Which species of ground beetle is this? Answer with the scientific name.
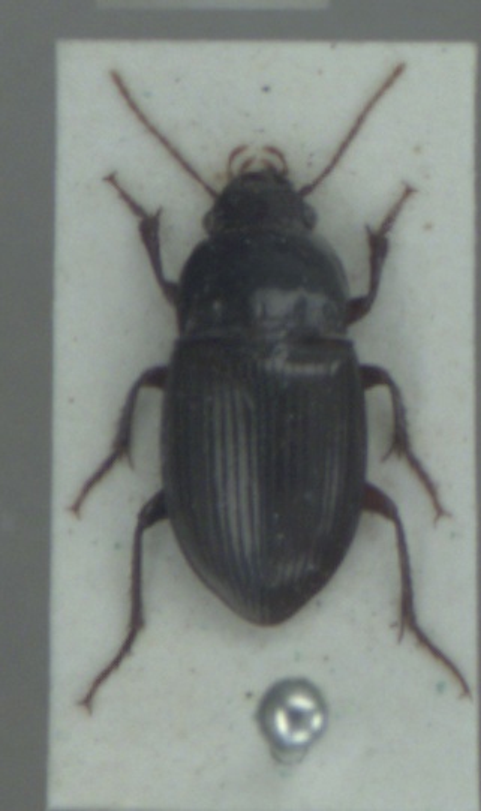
Amara consularis
